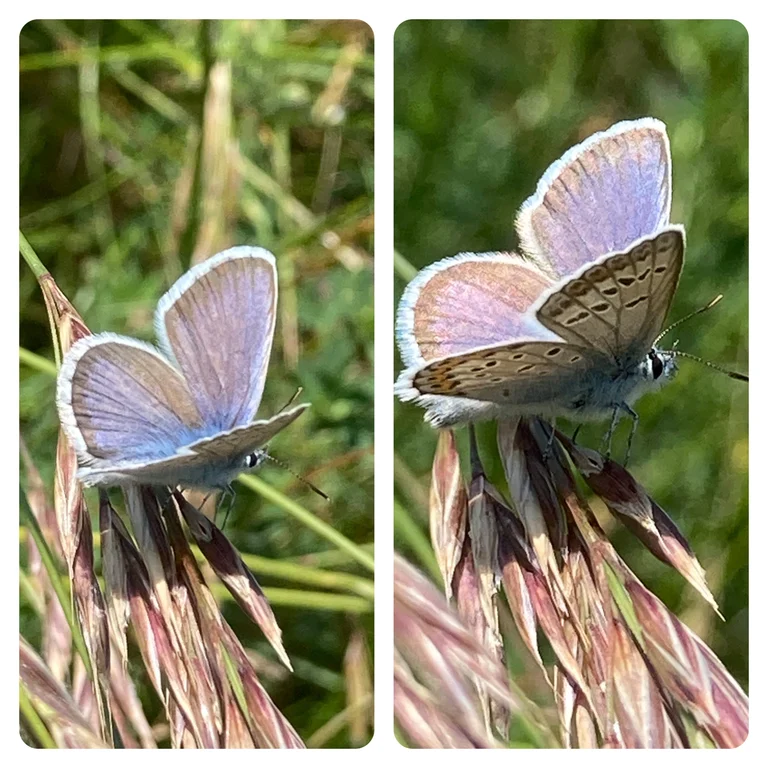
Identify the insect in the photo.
Plebejus argus
